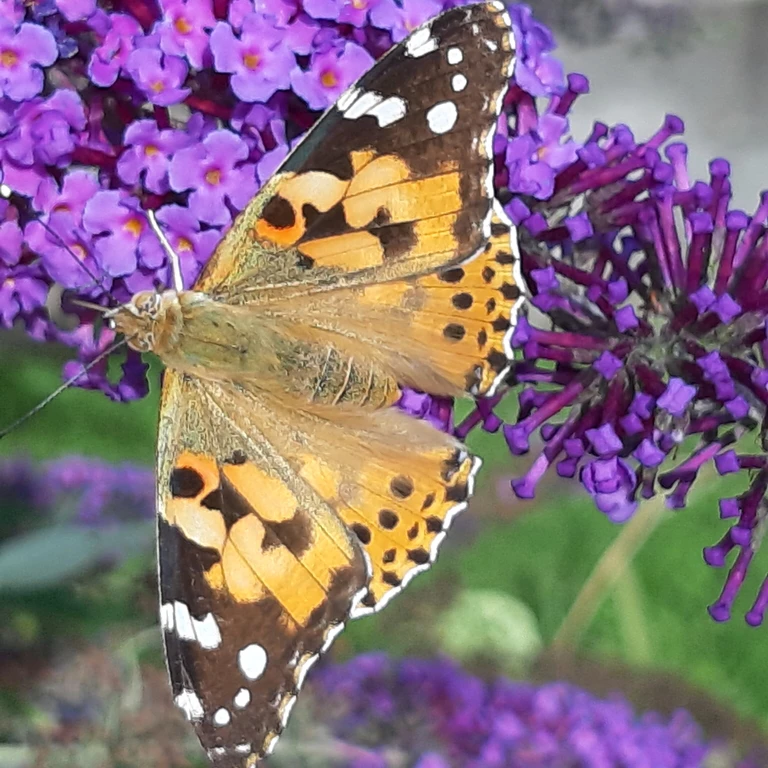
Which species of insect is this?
Vanessa cardui
